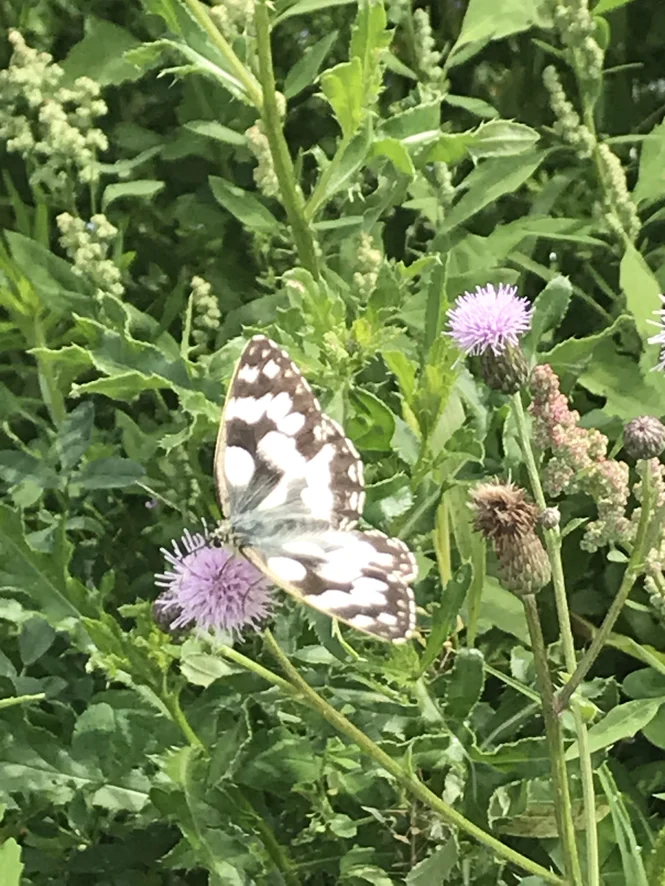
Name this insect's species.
Melanargia galathea
